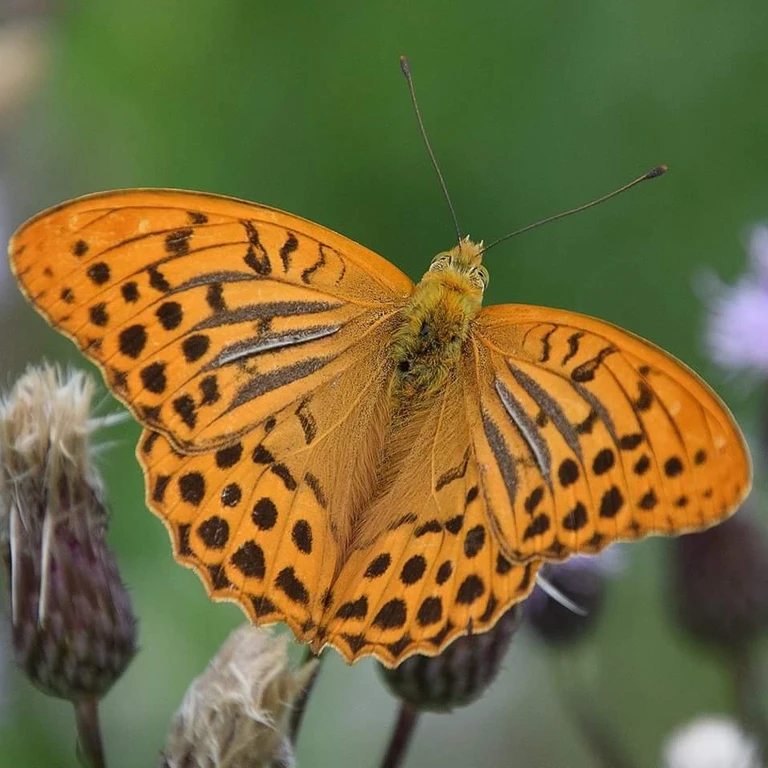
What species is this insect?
Argynnis paphia
